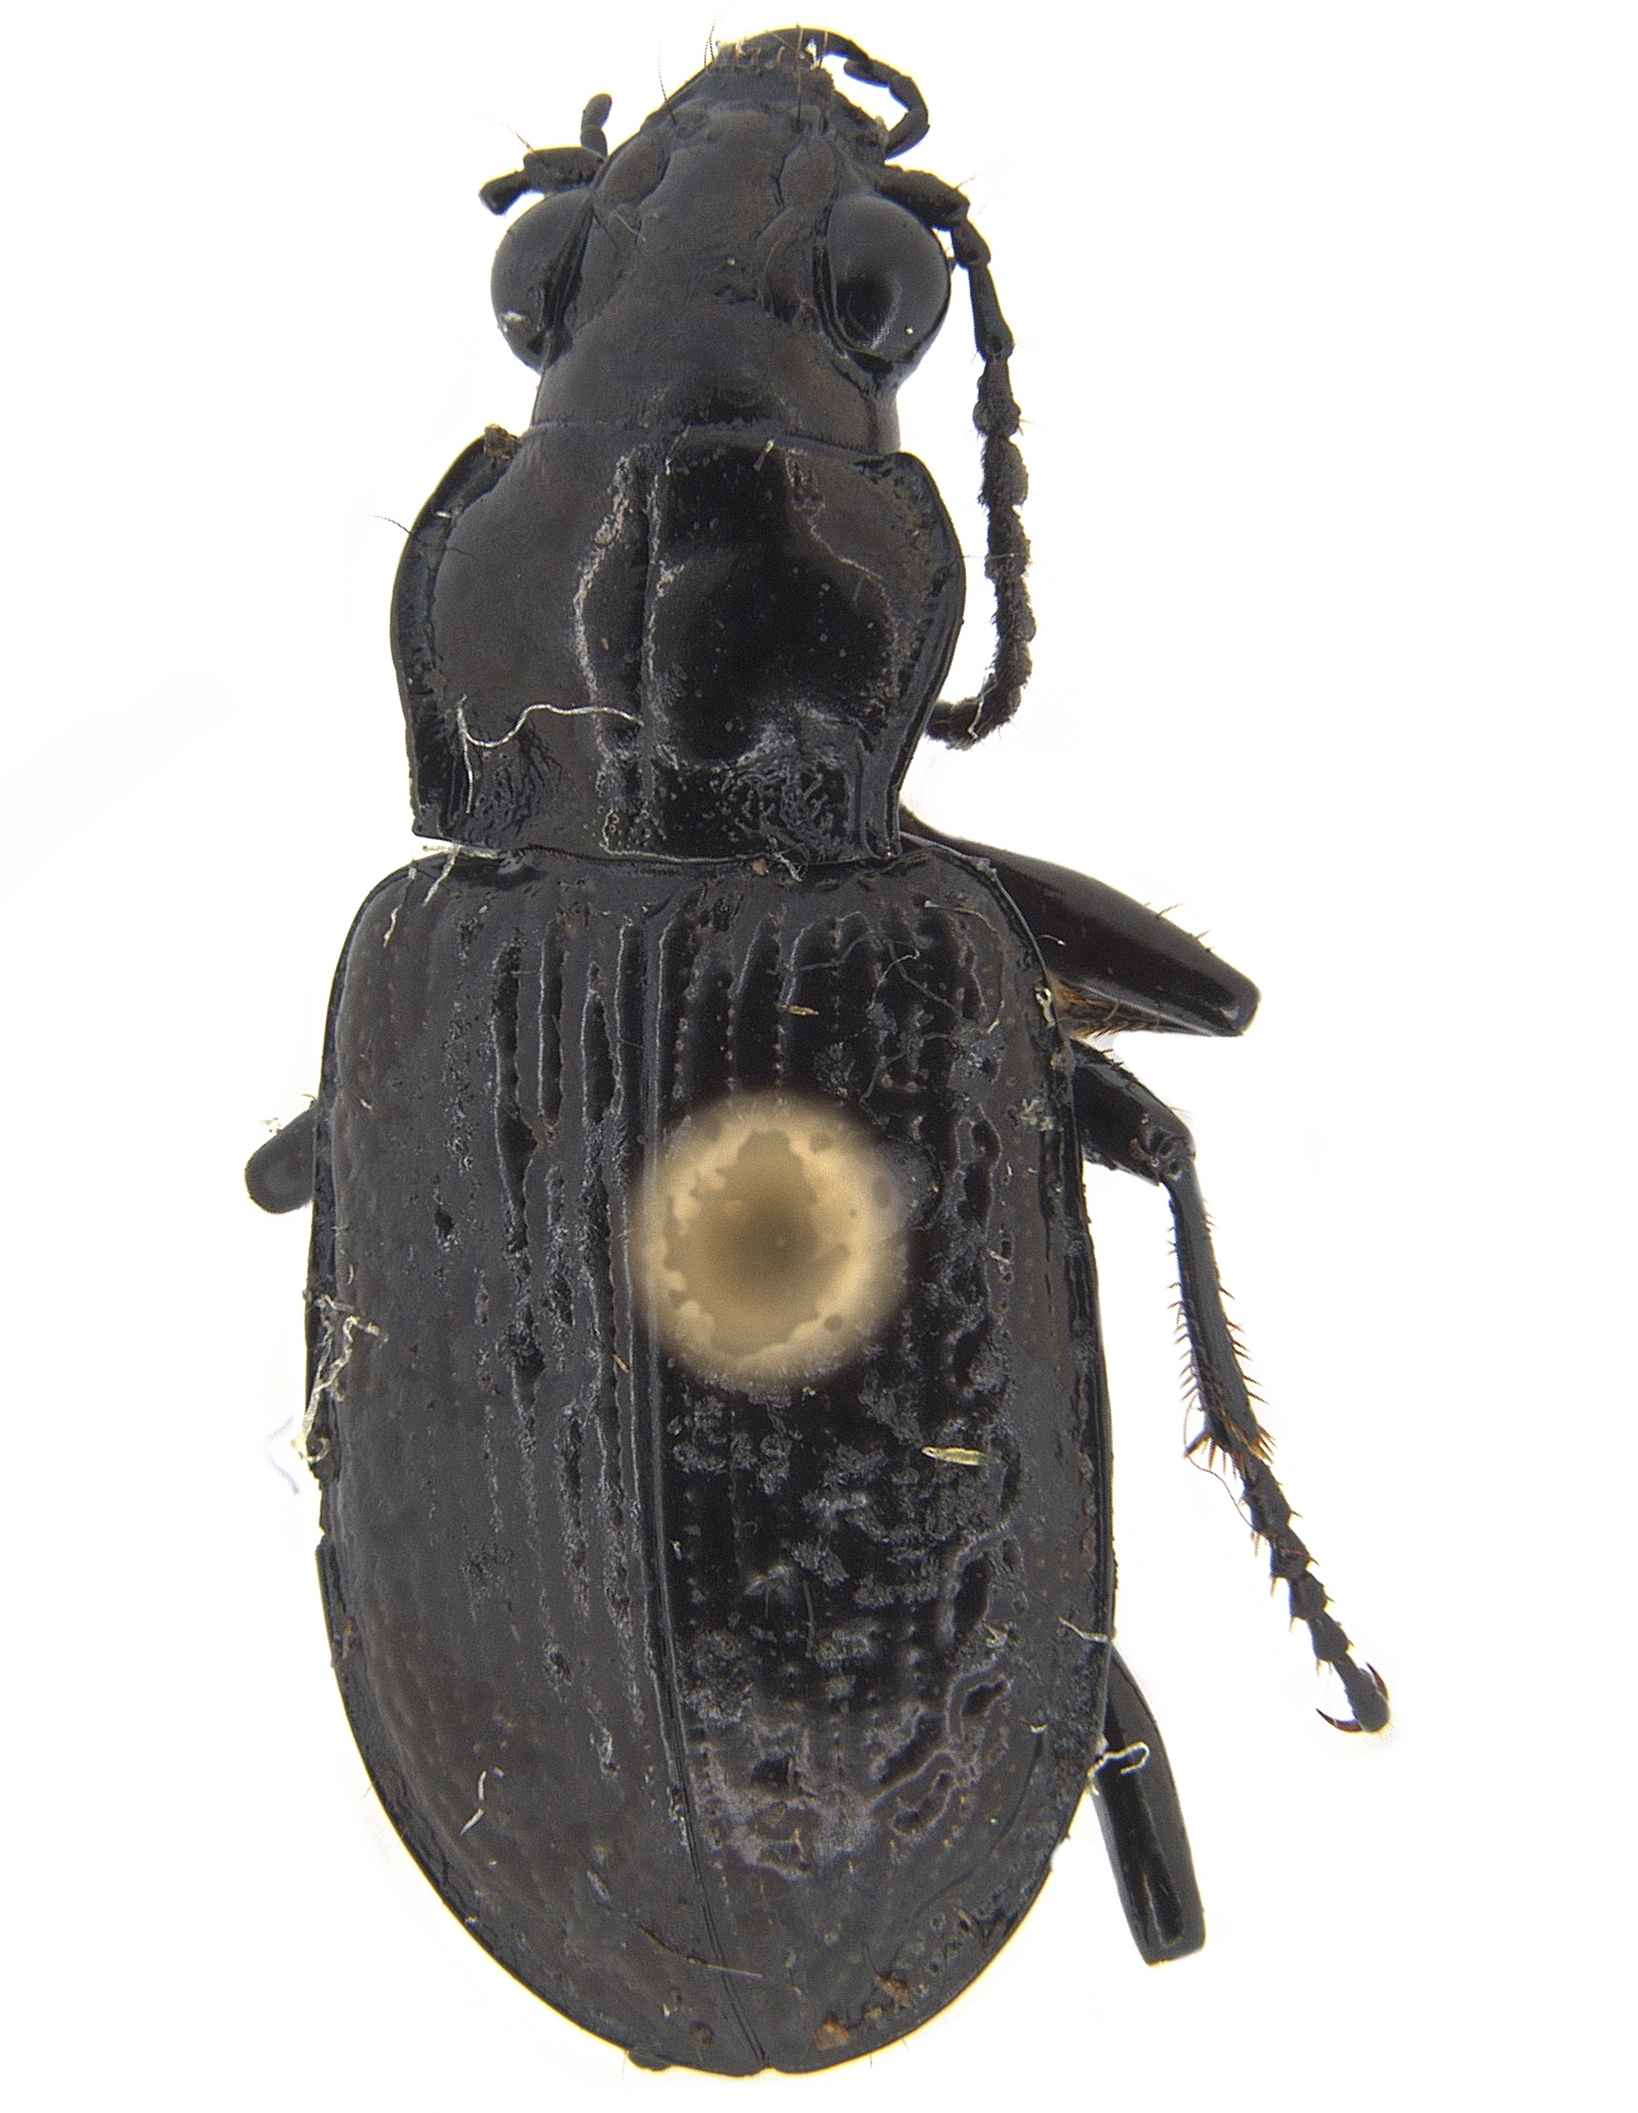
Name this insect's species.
Blethisa oregonensis
